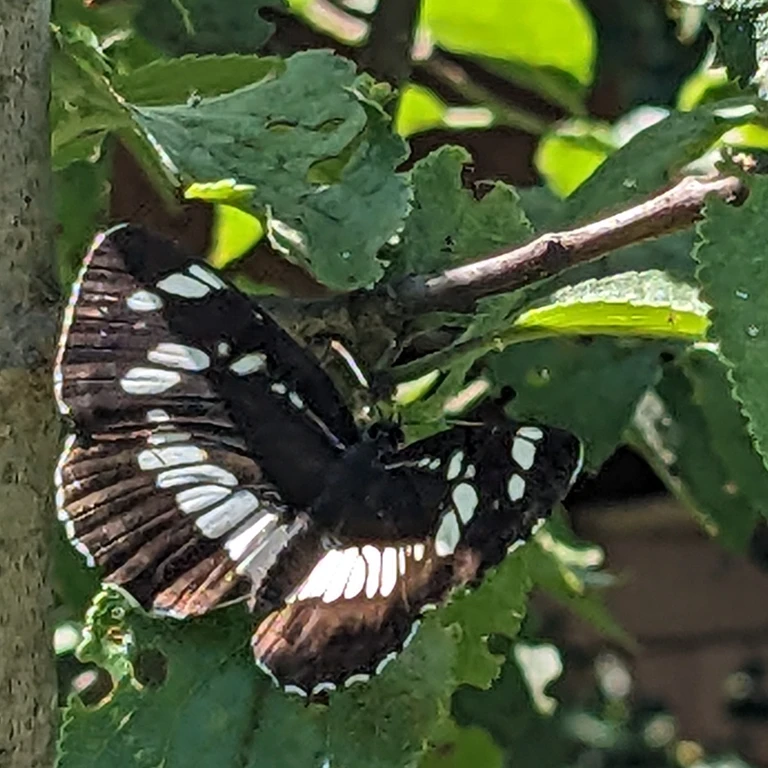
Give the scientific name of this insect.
Neptis rivularis
